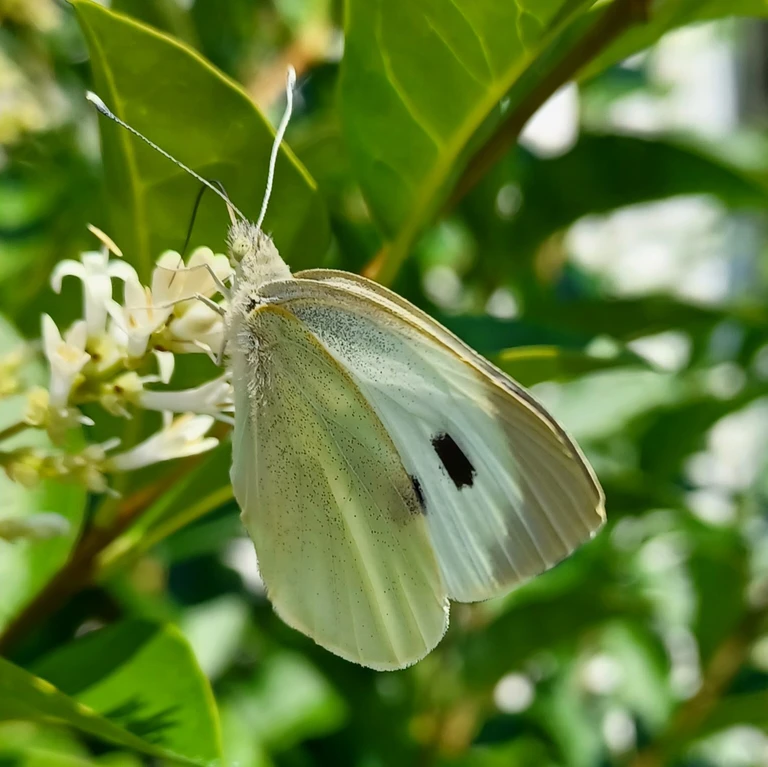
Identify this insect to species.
Pieris brassicae
